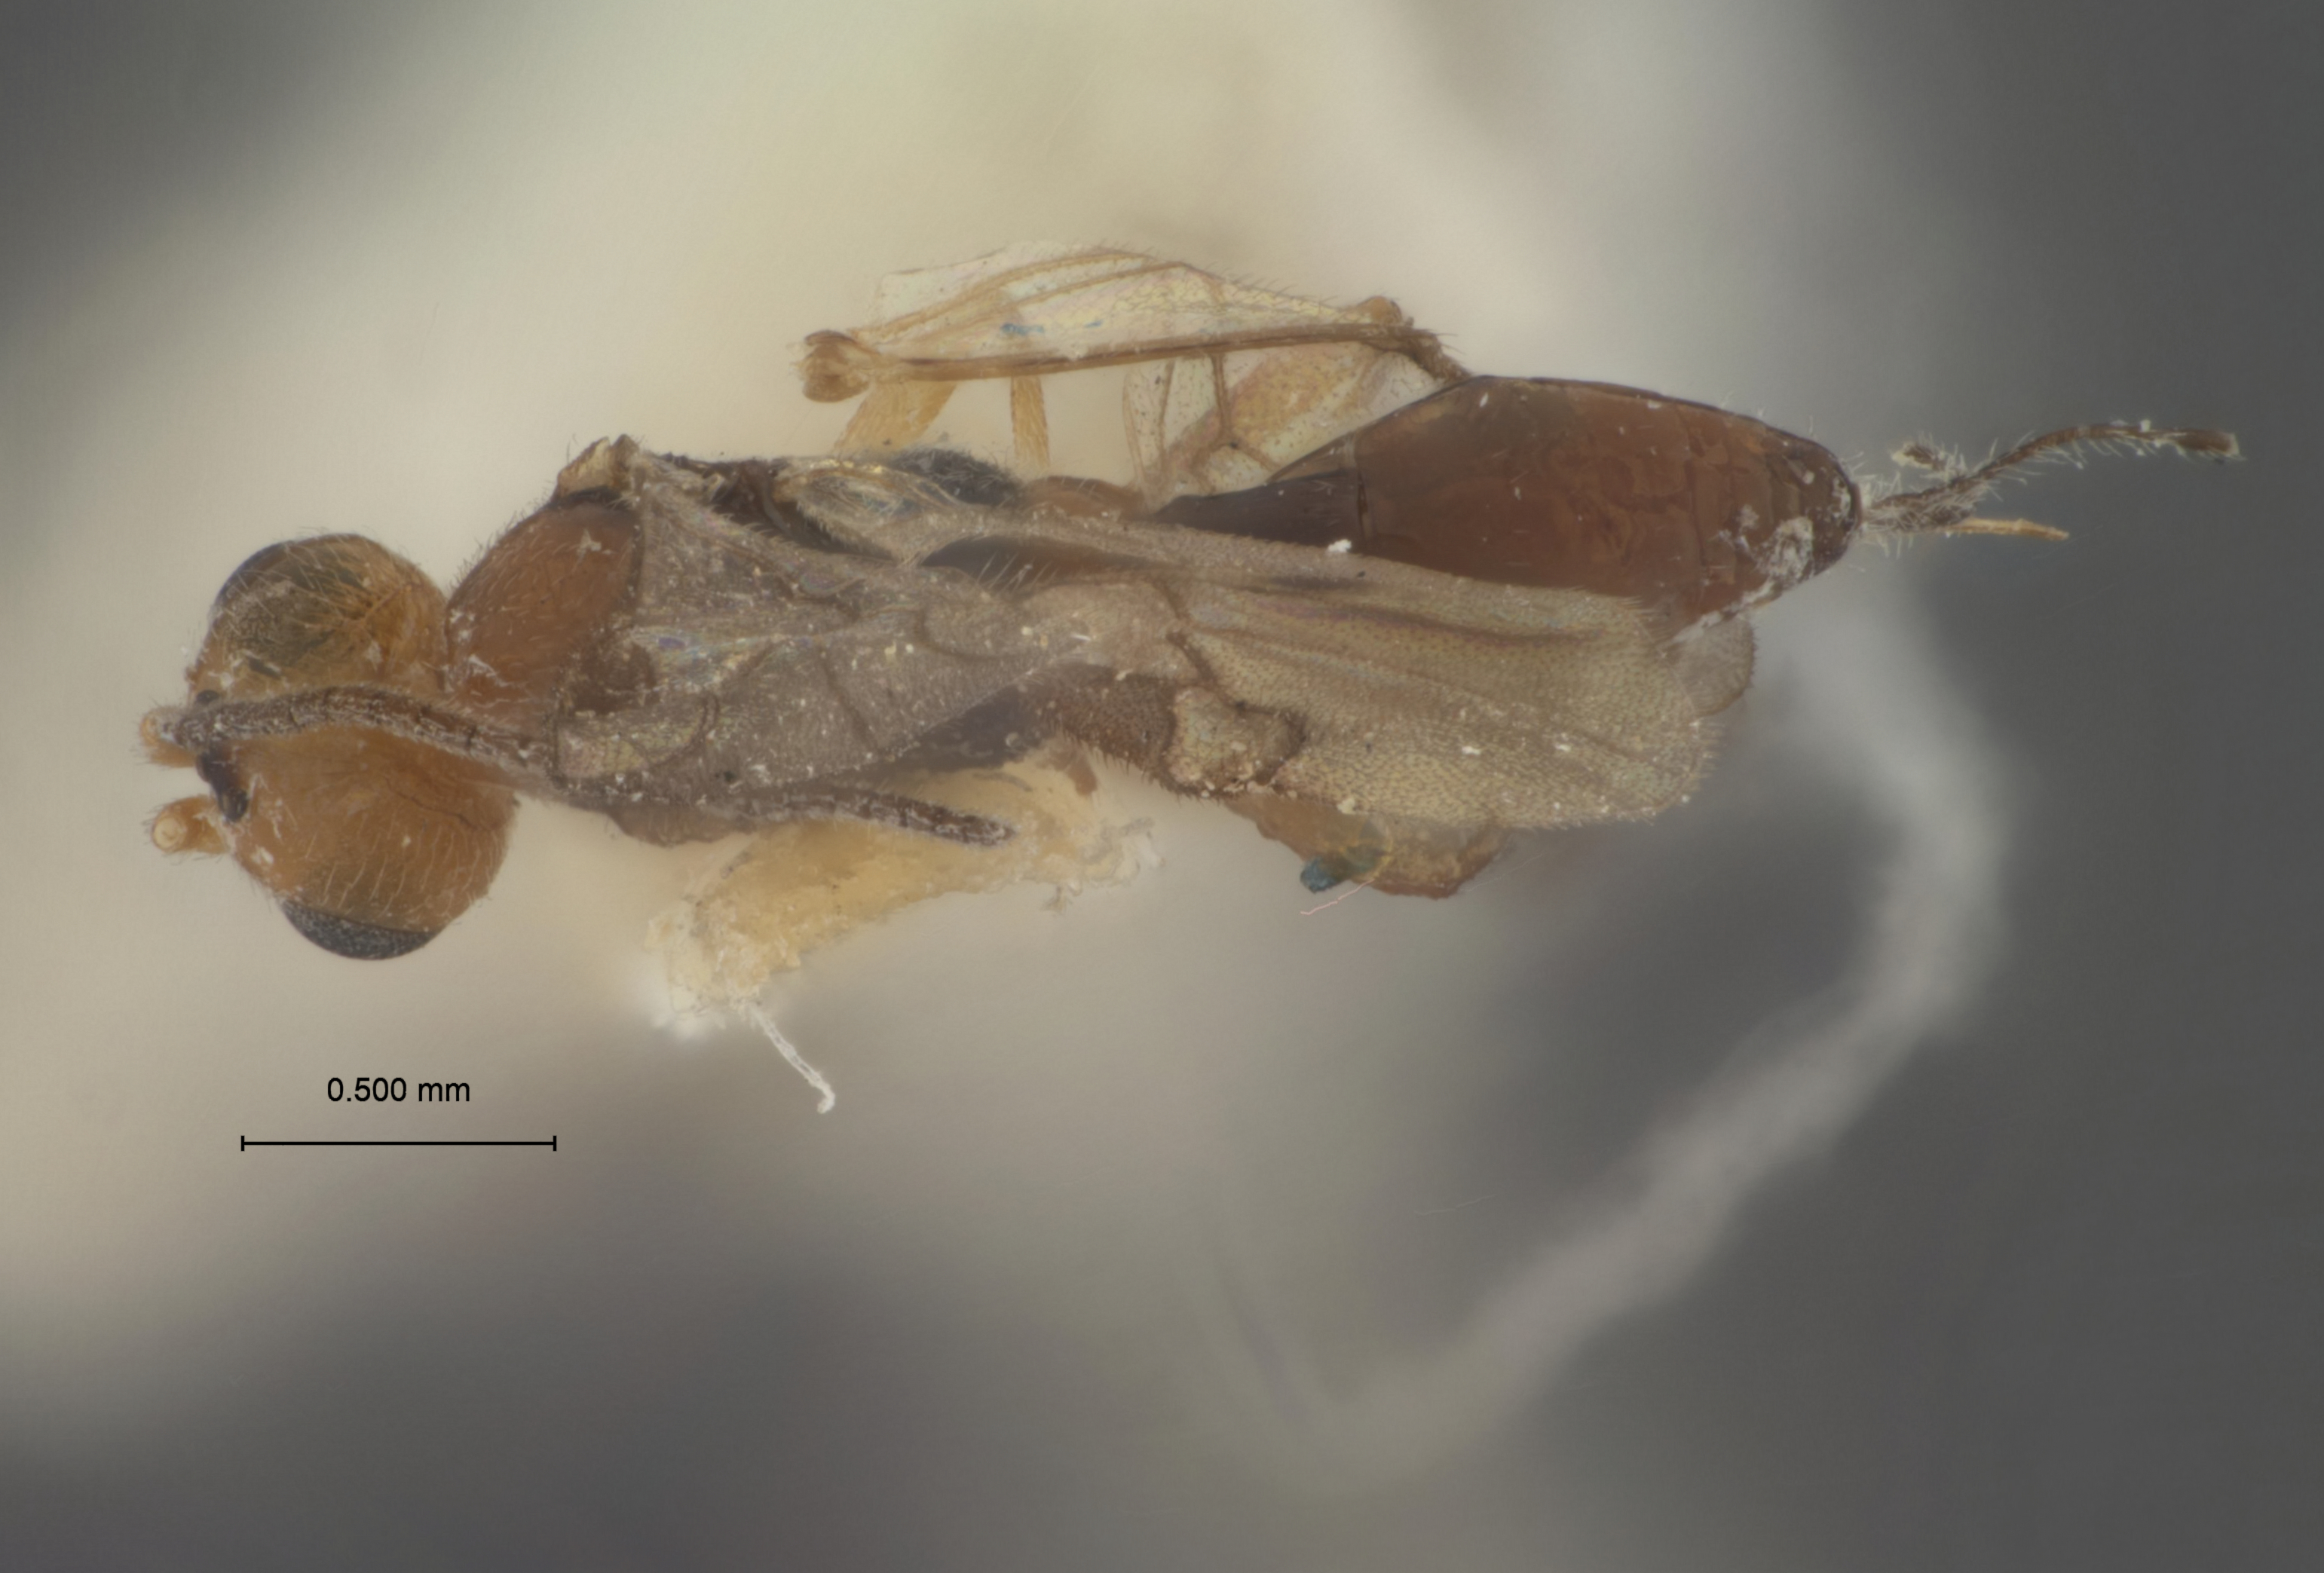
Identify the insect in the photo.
Perlitus leptopsi
